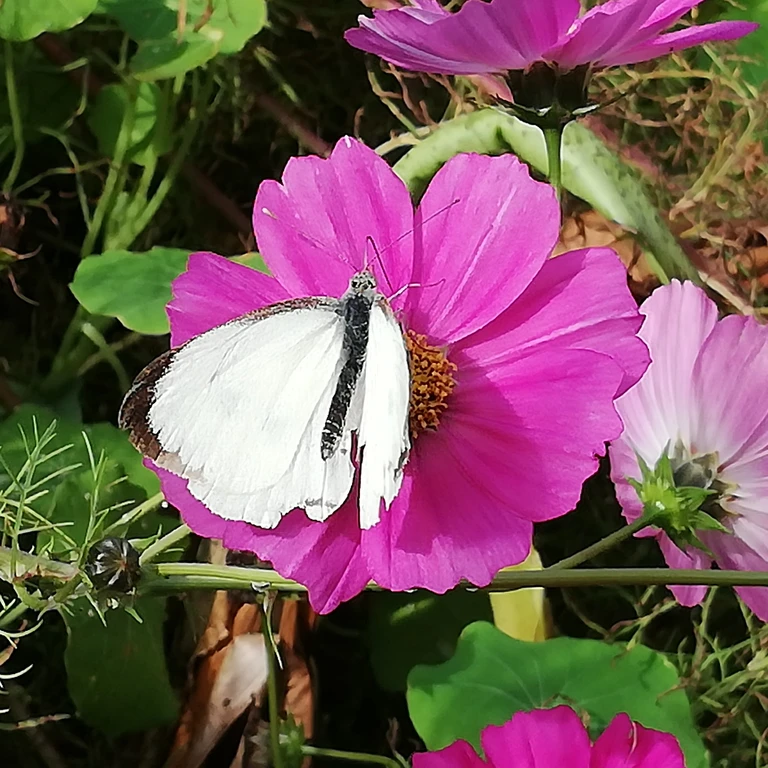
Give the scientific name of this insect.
Pieris brassicae
